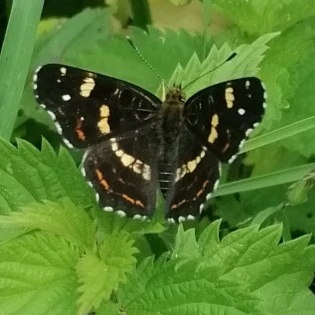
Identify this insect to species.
Araschnia levana
